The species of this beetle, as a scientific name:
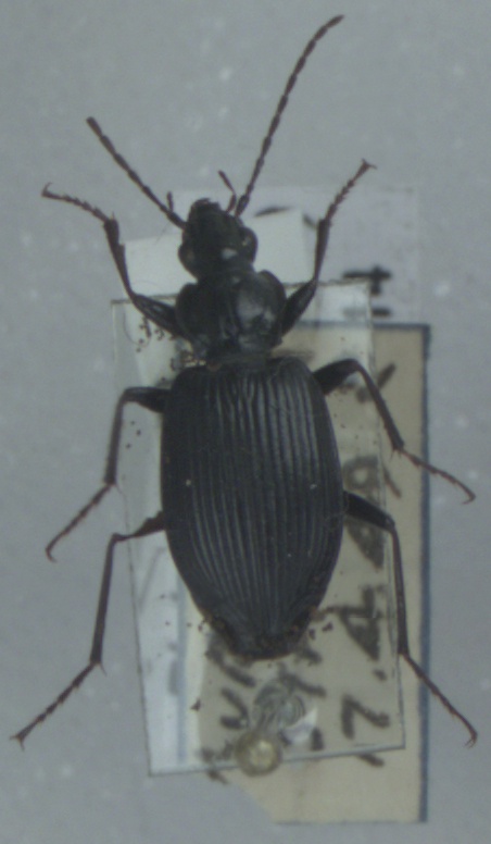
Platynus assimilis
